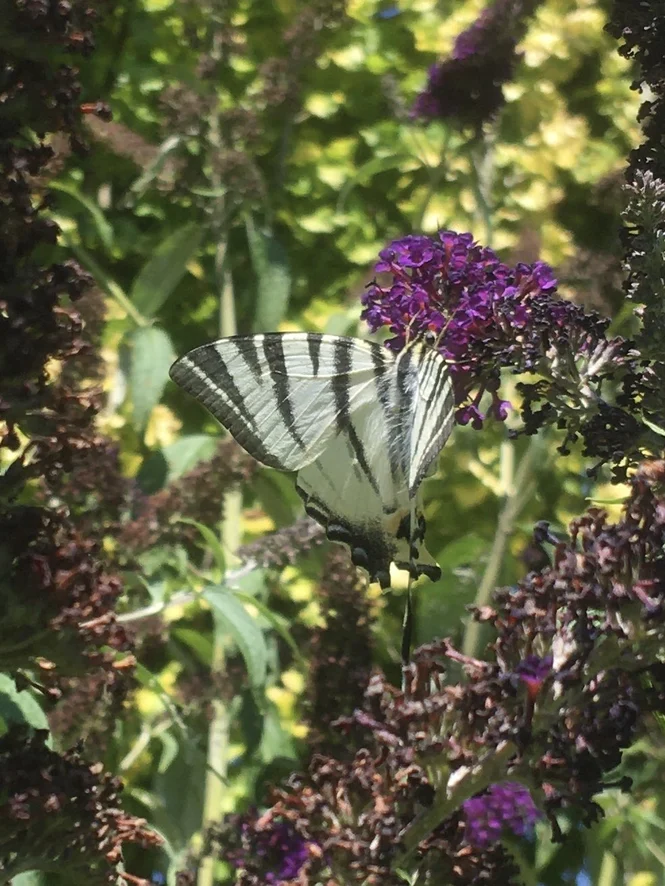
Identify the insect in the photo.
Iphiclides podalirius
